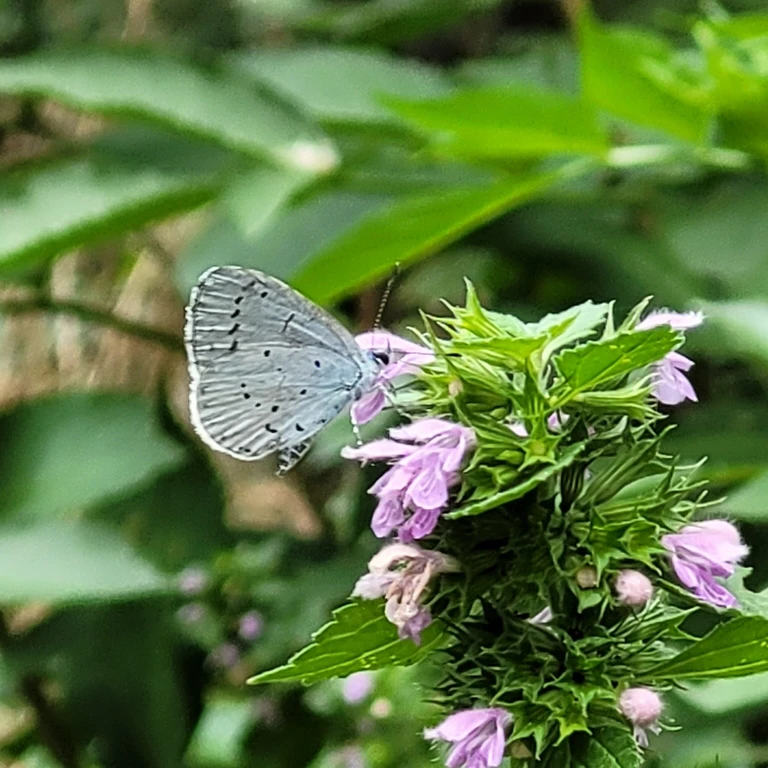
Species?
Celastrina argiolus
